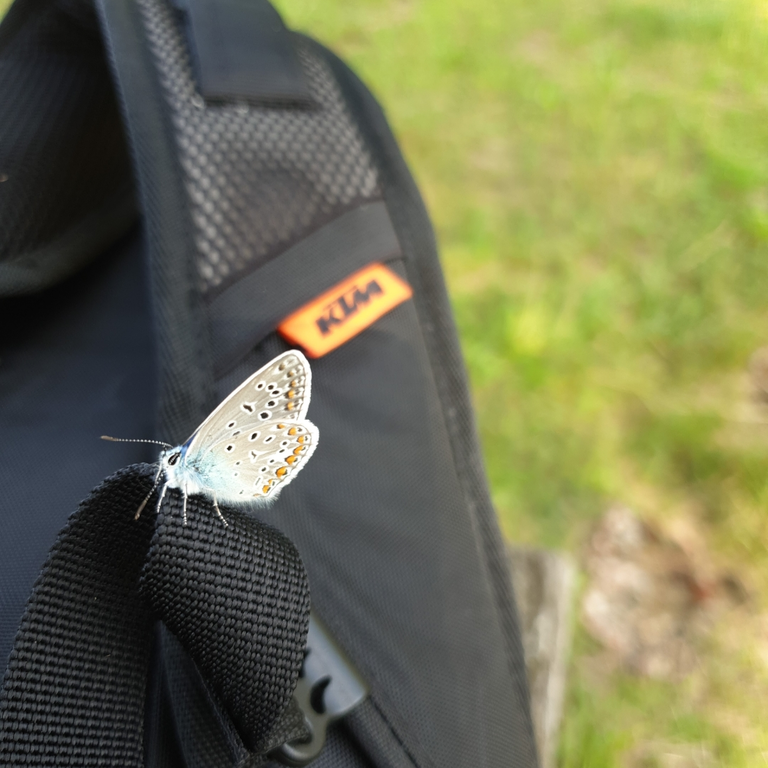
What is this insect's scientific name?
Polyommatus icarus
